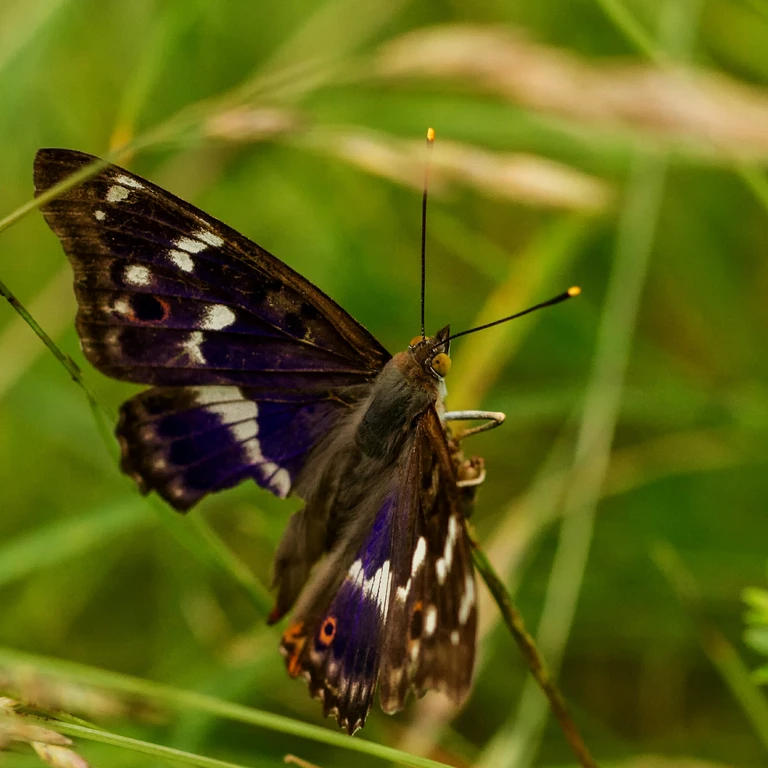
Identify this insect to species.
Apatura ilia
